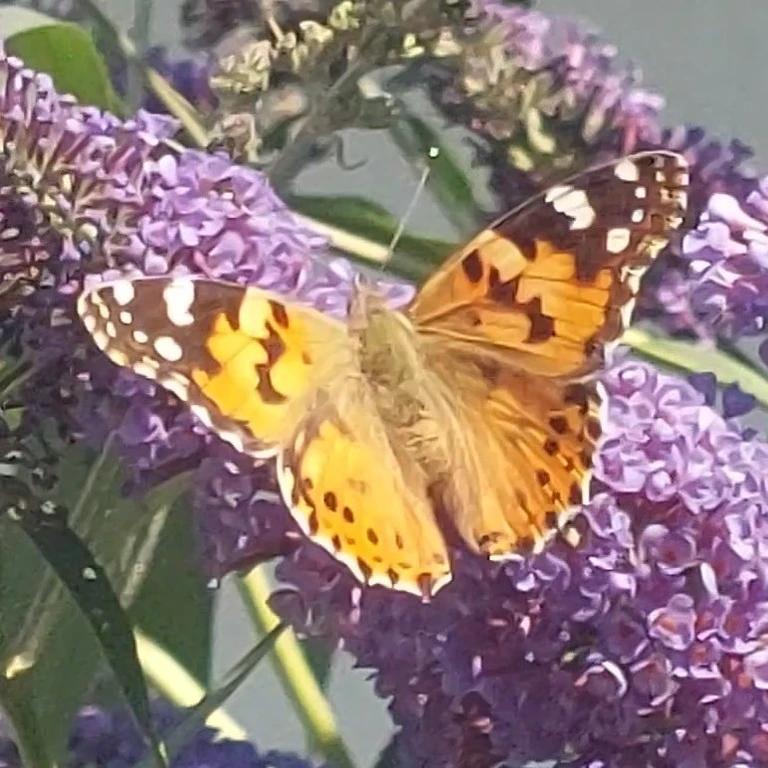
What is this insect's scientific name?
Vanessa cardui
